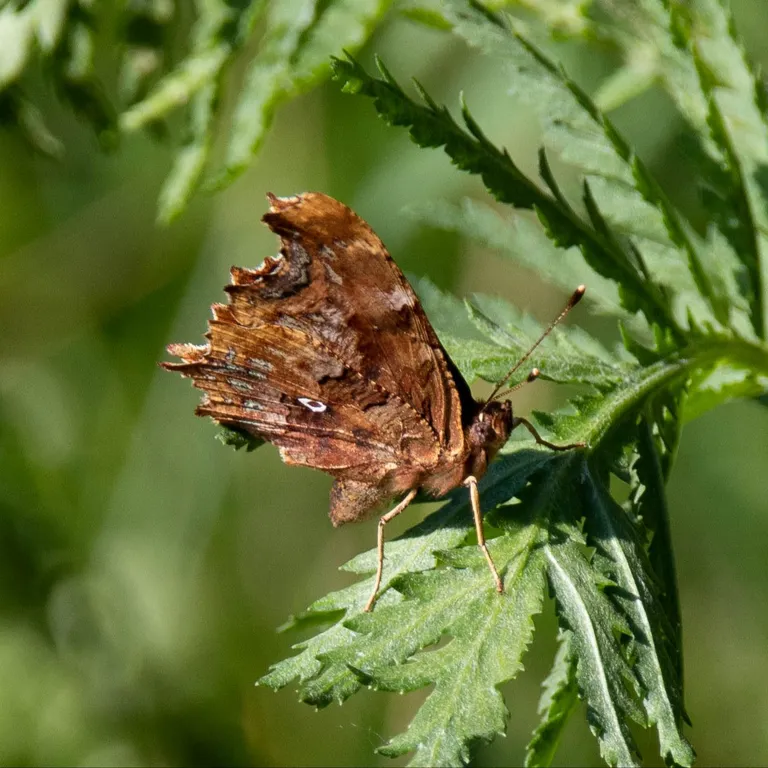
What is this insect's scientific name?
Polygonia c-album
